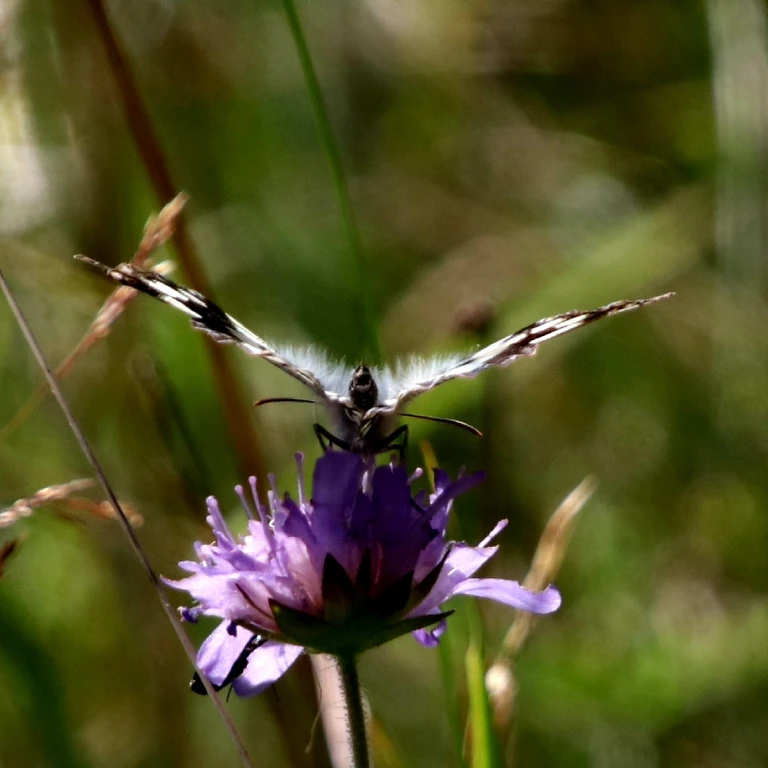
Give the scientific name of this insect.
Melanargia galathea
